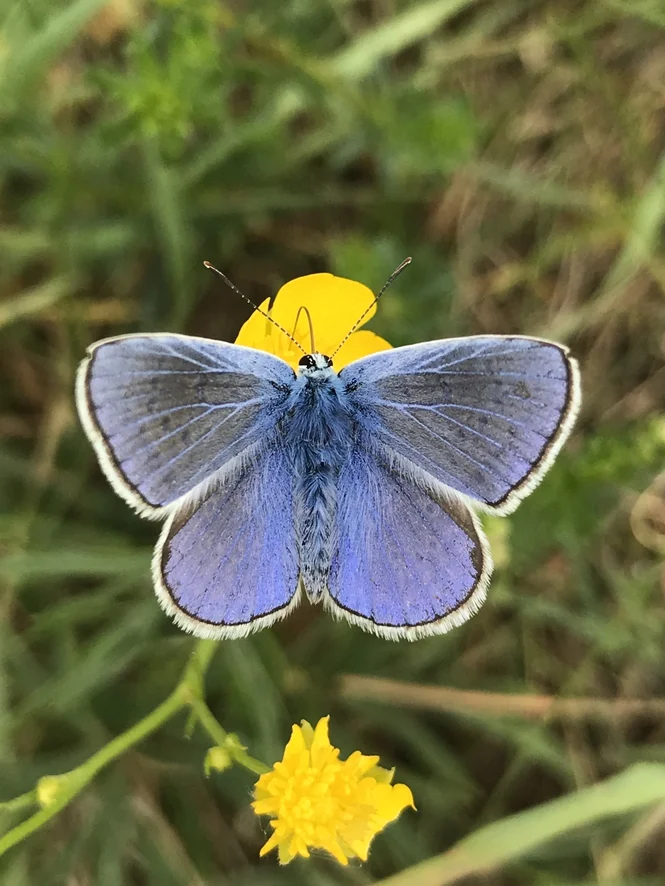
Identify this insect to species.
Polyommatus icarus
